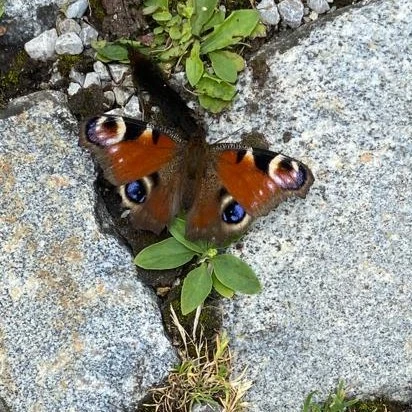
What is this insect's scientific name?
Aglais io
